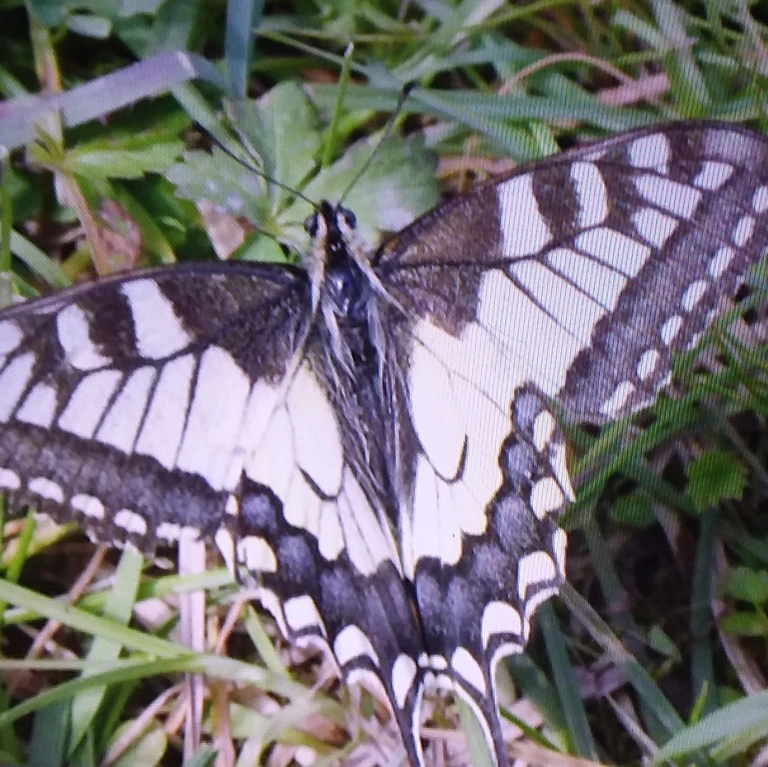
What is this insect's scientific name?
Papilio machaon
